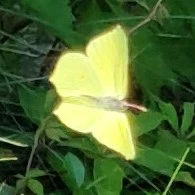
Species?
Gonepteryx rhamni
